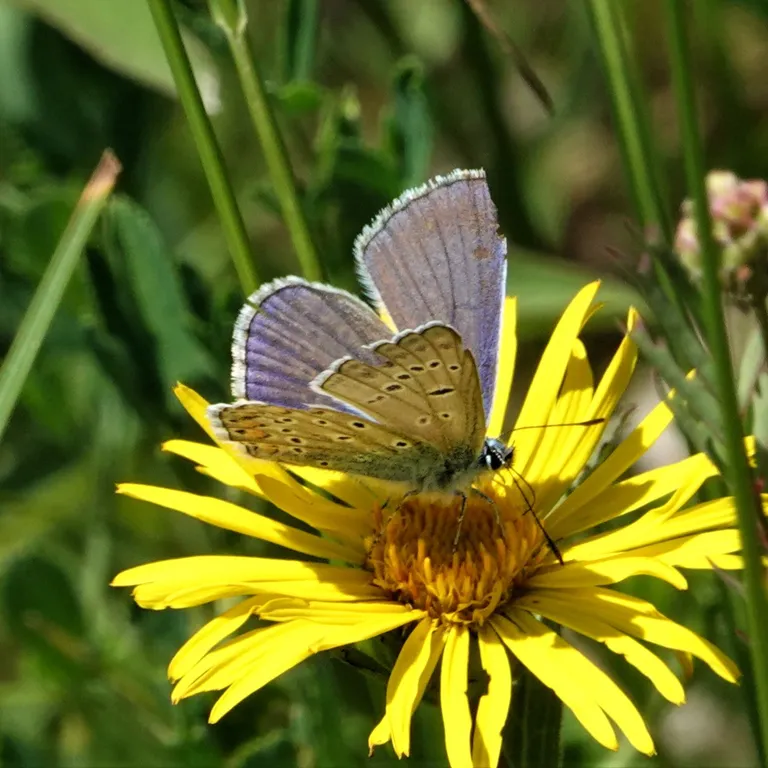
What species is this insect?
Polyommatus icarus
